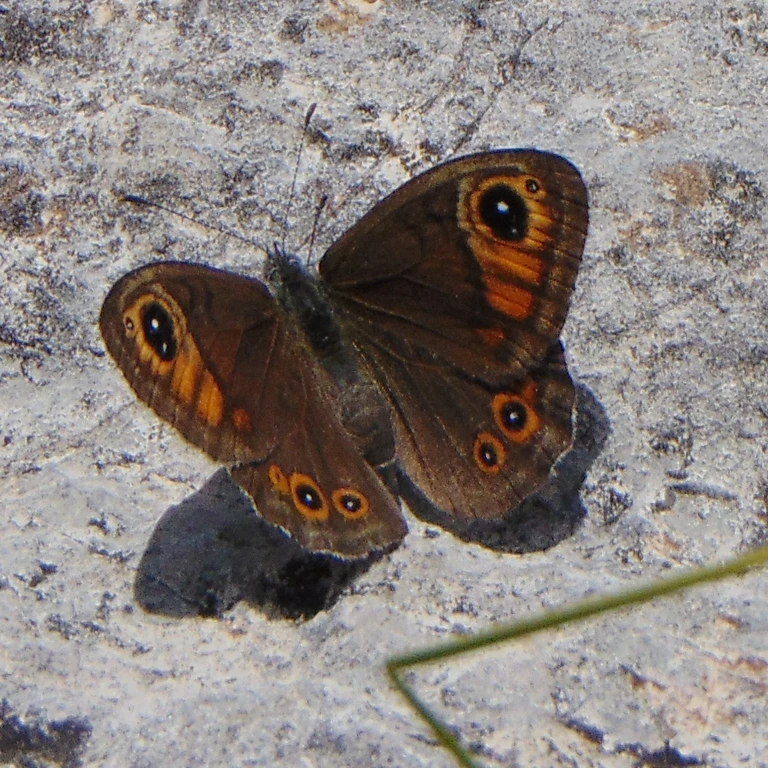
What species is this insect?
Lasiommata maera (also Pararge maera)
